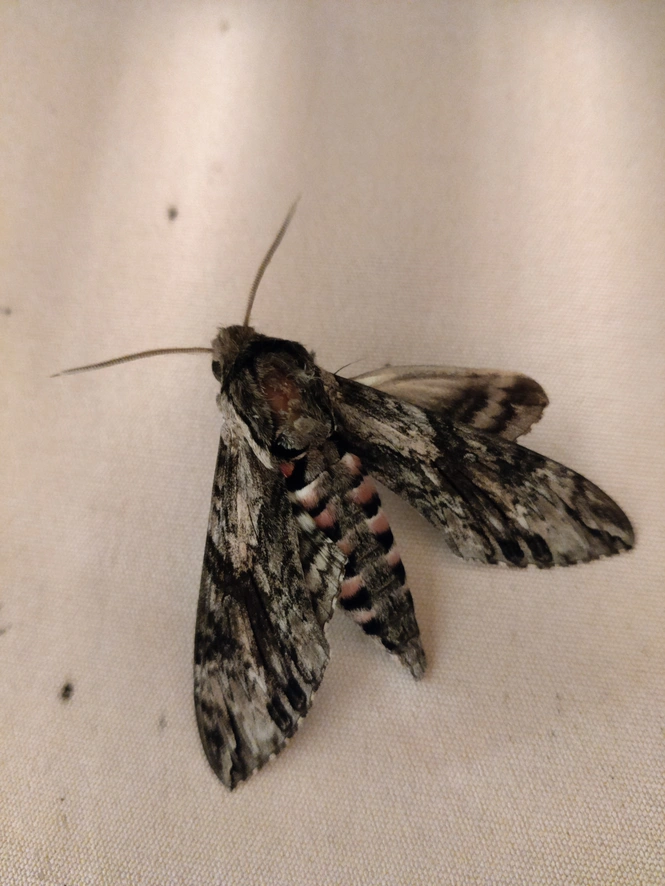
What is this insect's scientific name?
Agrius convolvuli
